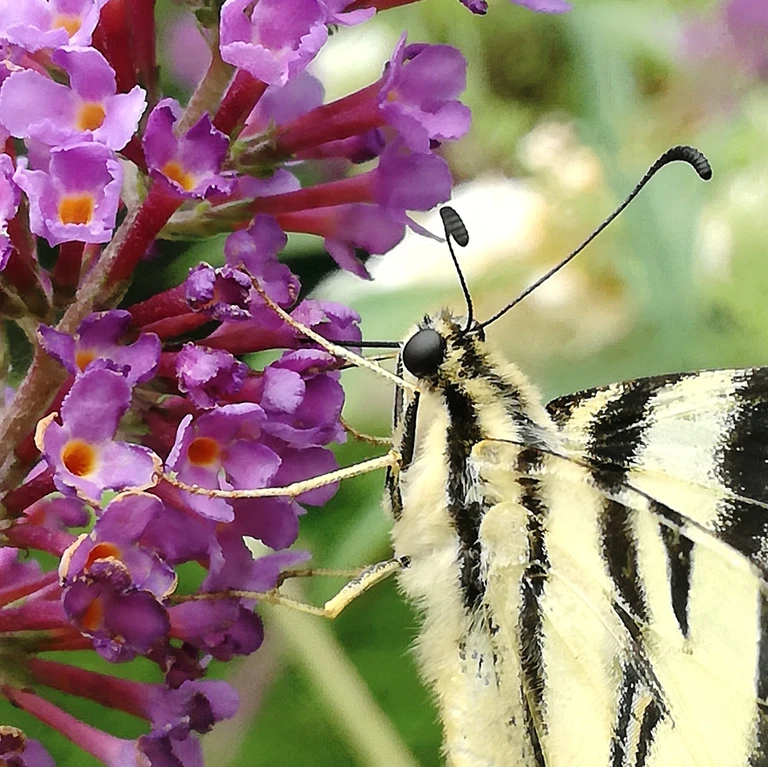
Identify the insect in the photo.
Iphiclides podalirius
